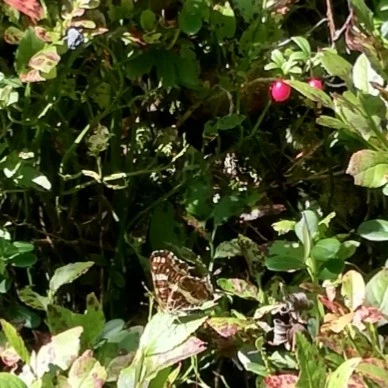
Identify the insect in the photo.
Araschnia levana
